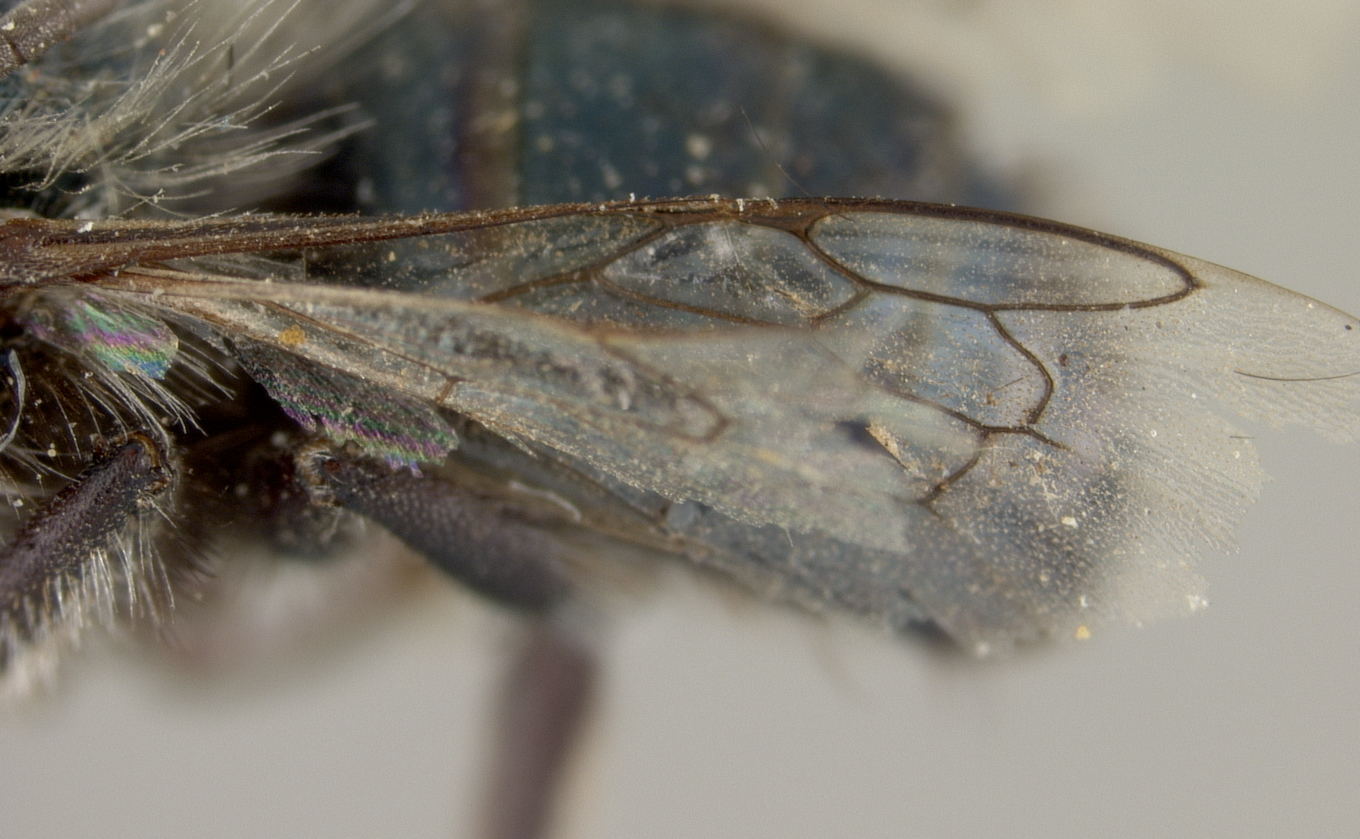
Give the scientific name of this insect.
Osmia raritatis
